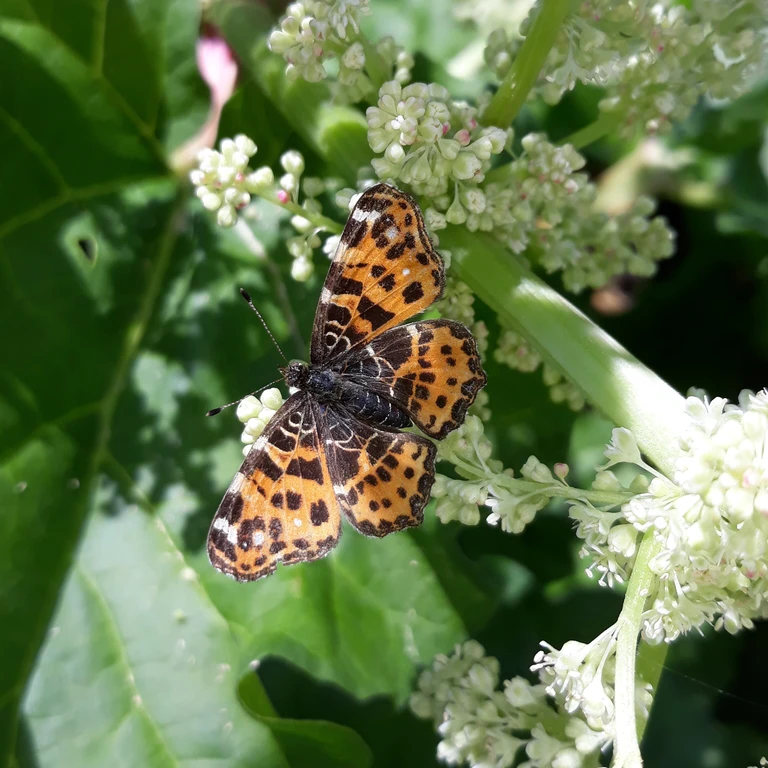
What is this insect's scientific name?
Araschnia levana
